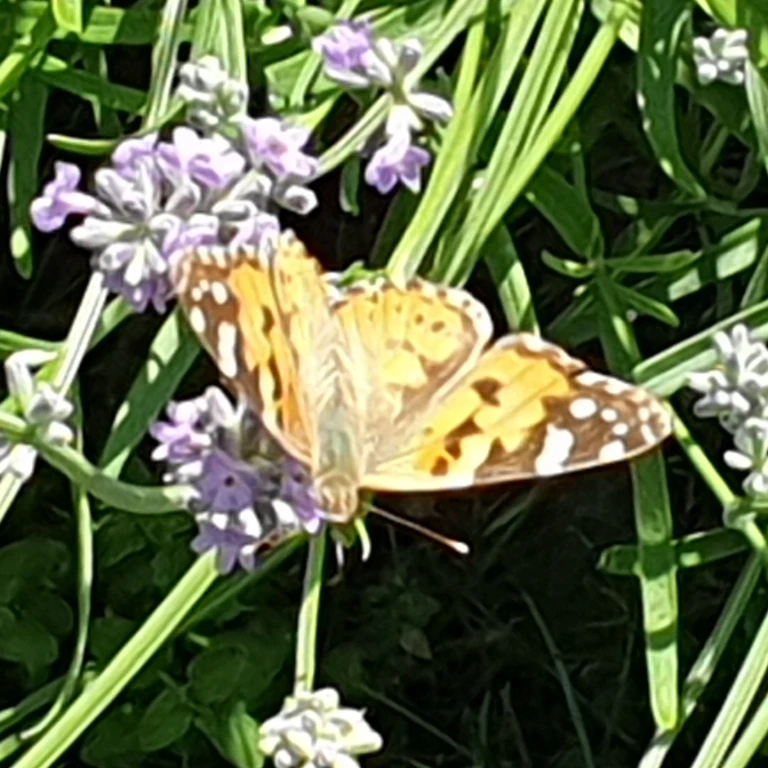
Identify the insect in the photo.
Vanessa cardui
